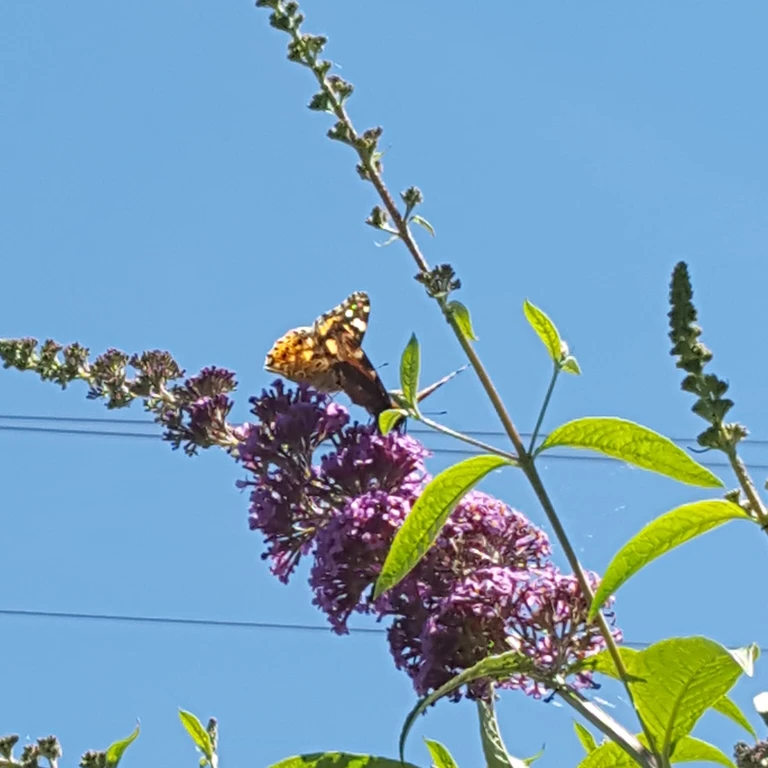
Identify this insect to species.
Vanessa cardui
